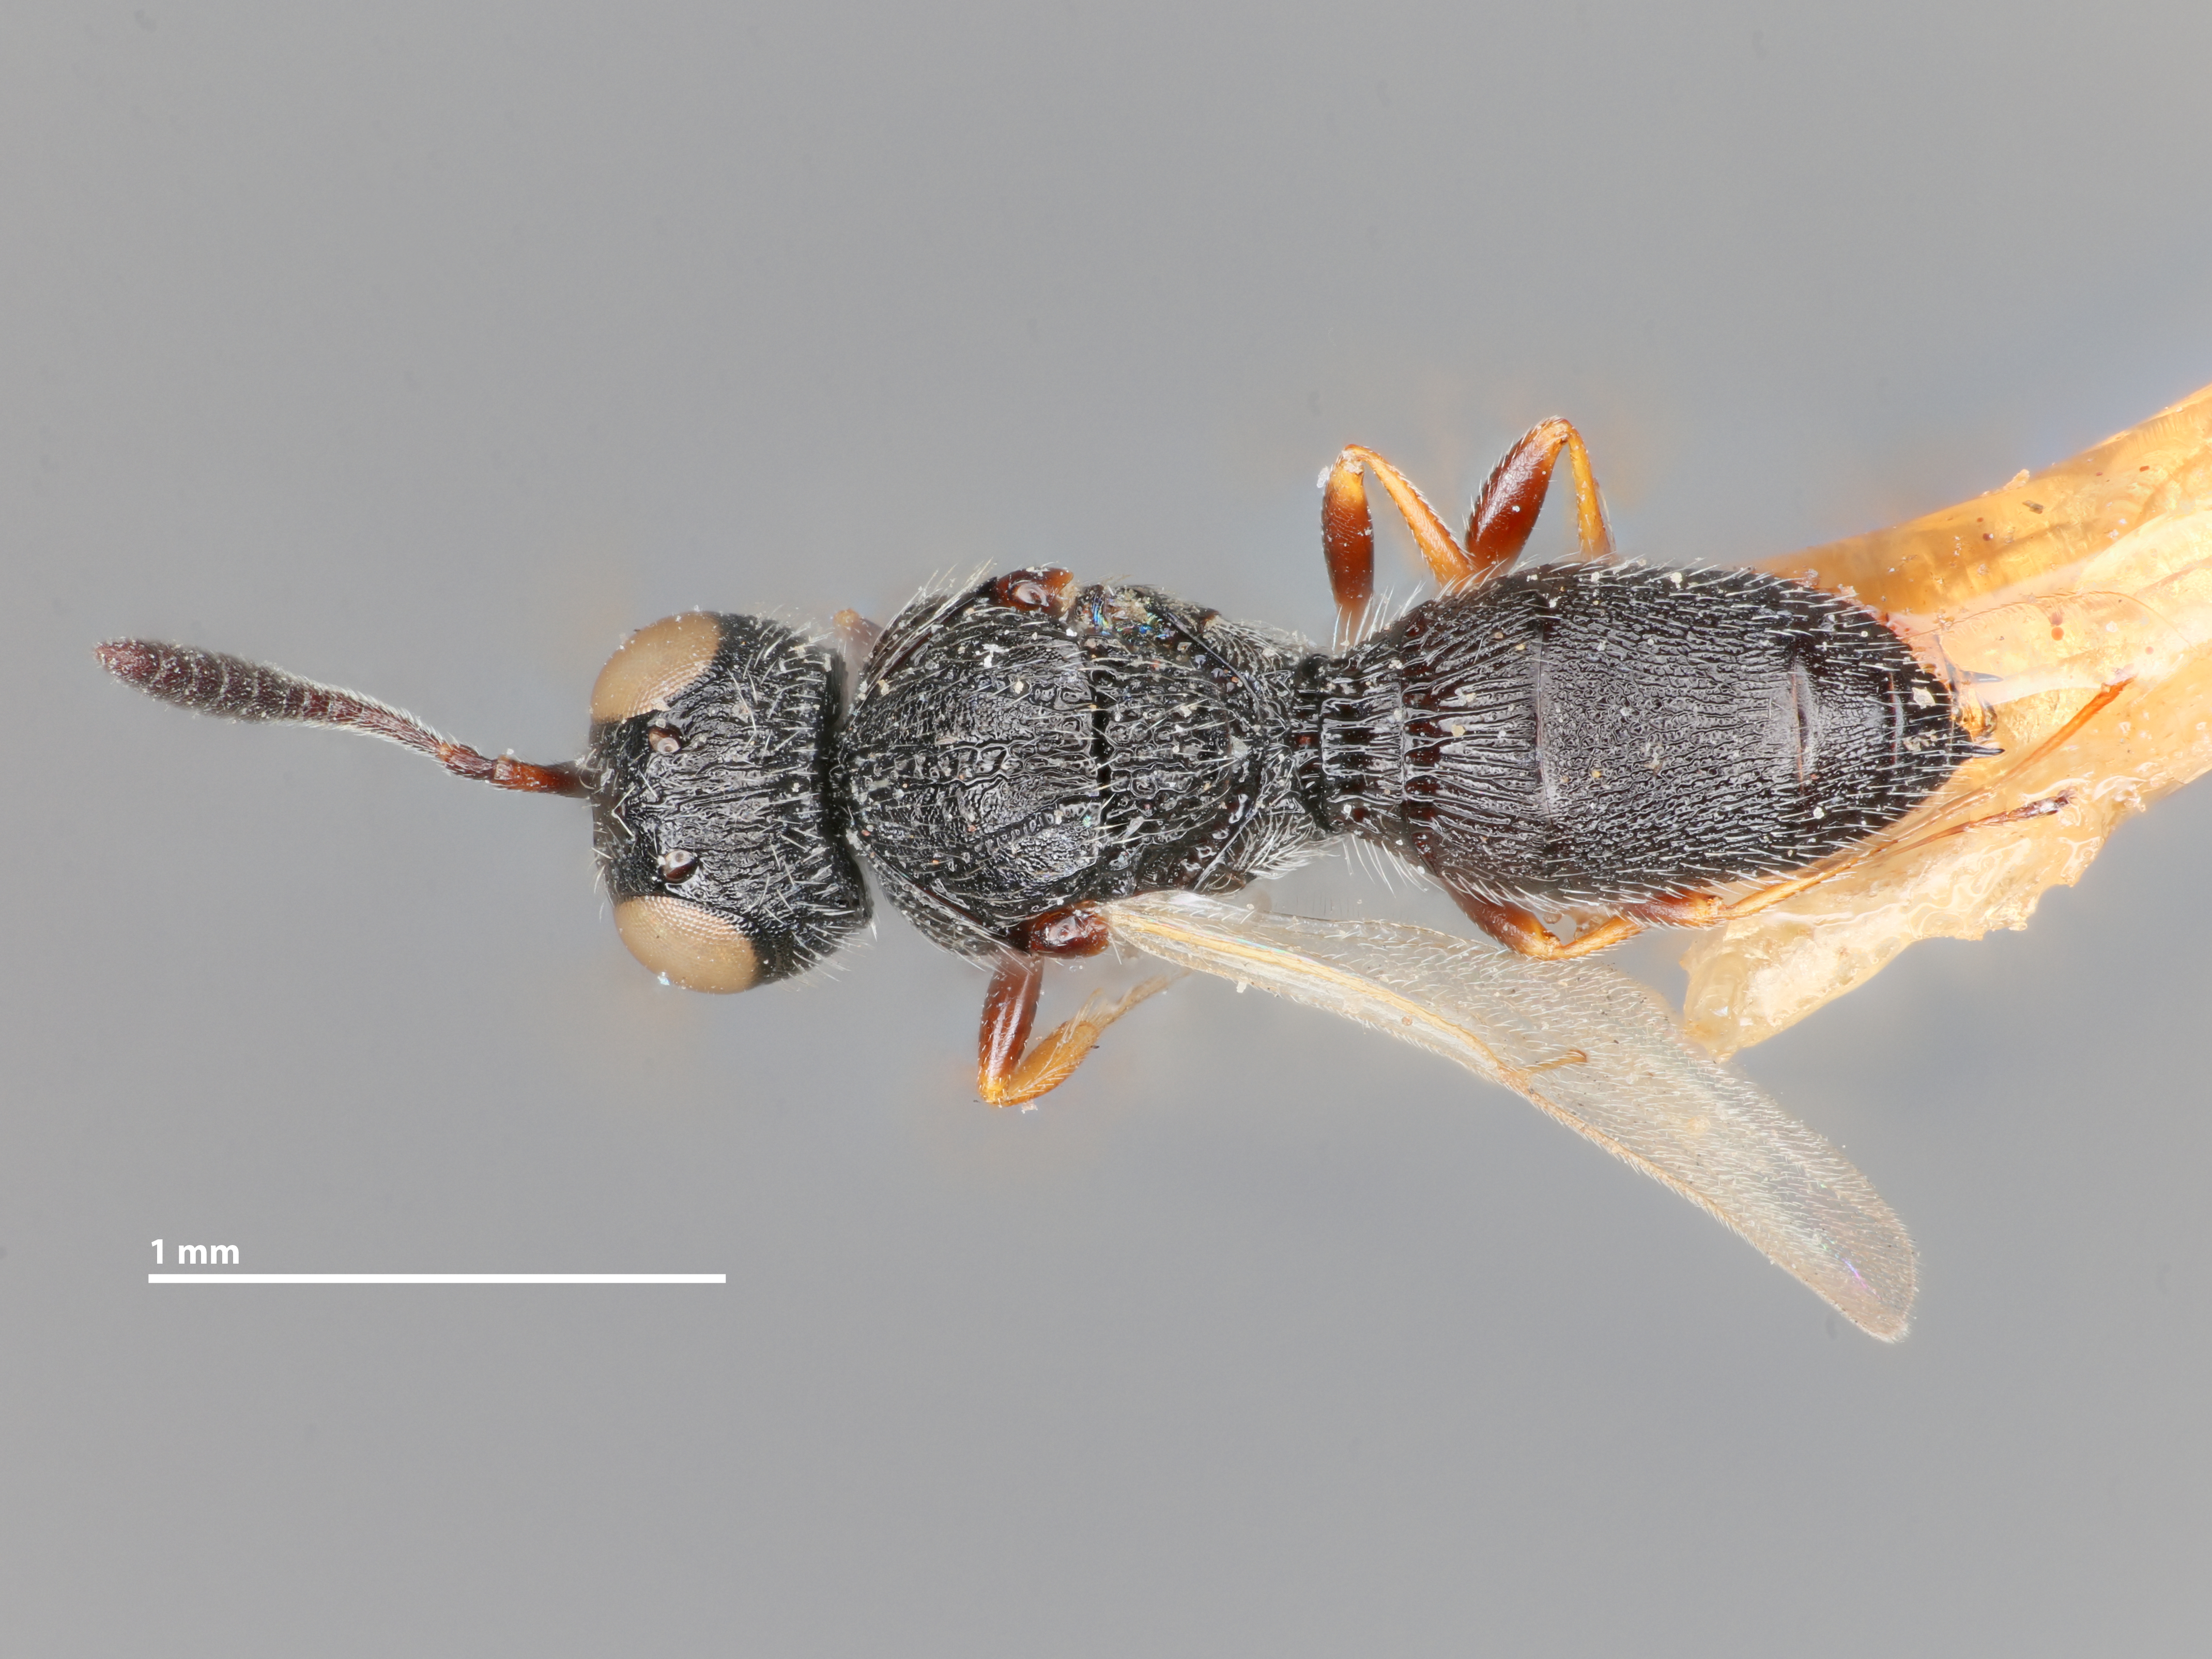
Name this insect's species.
Baryconus diversus
